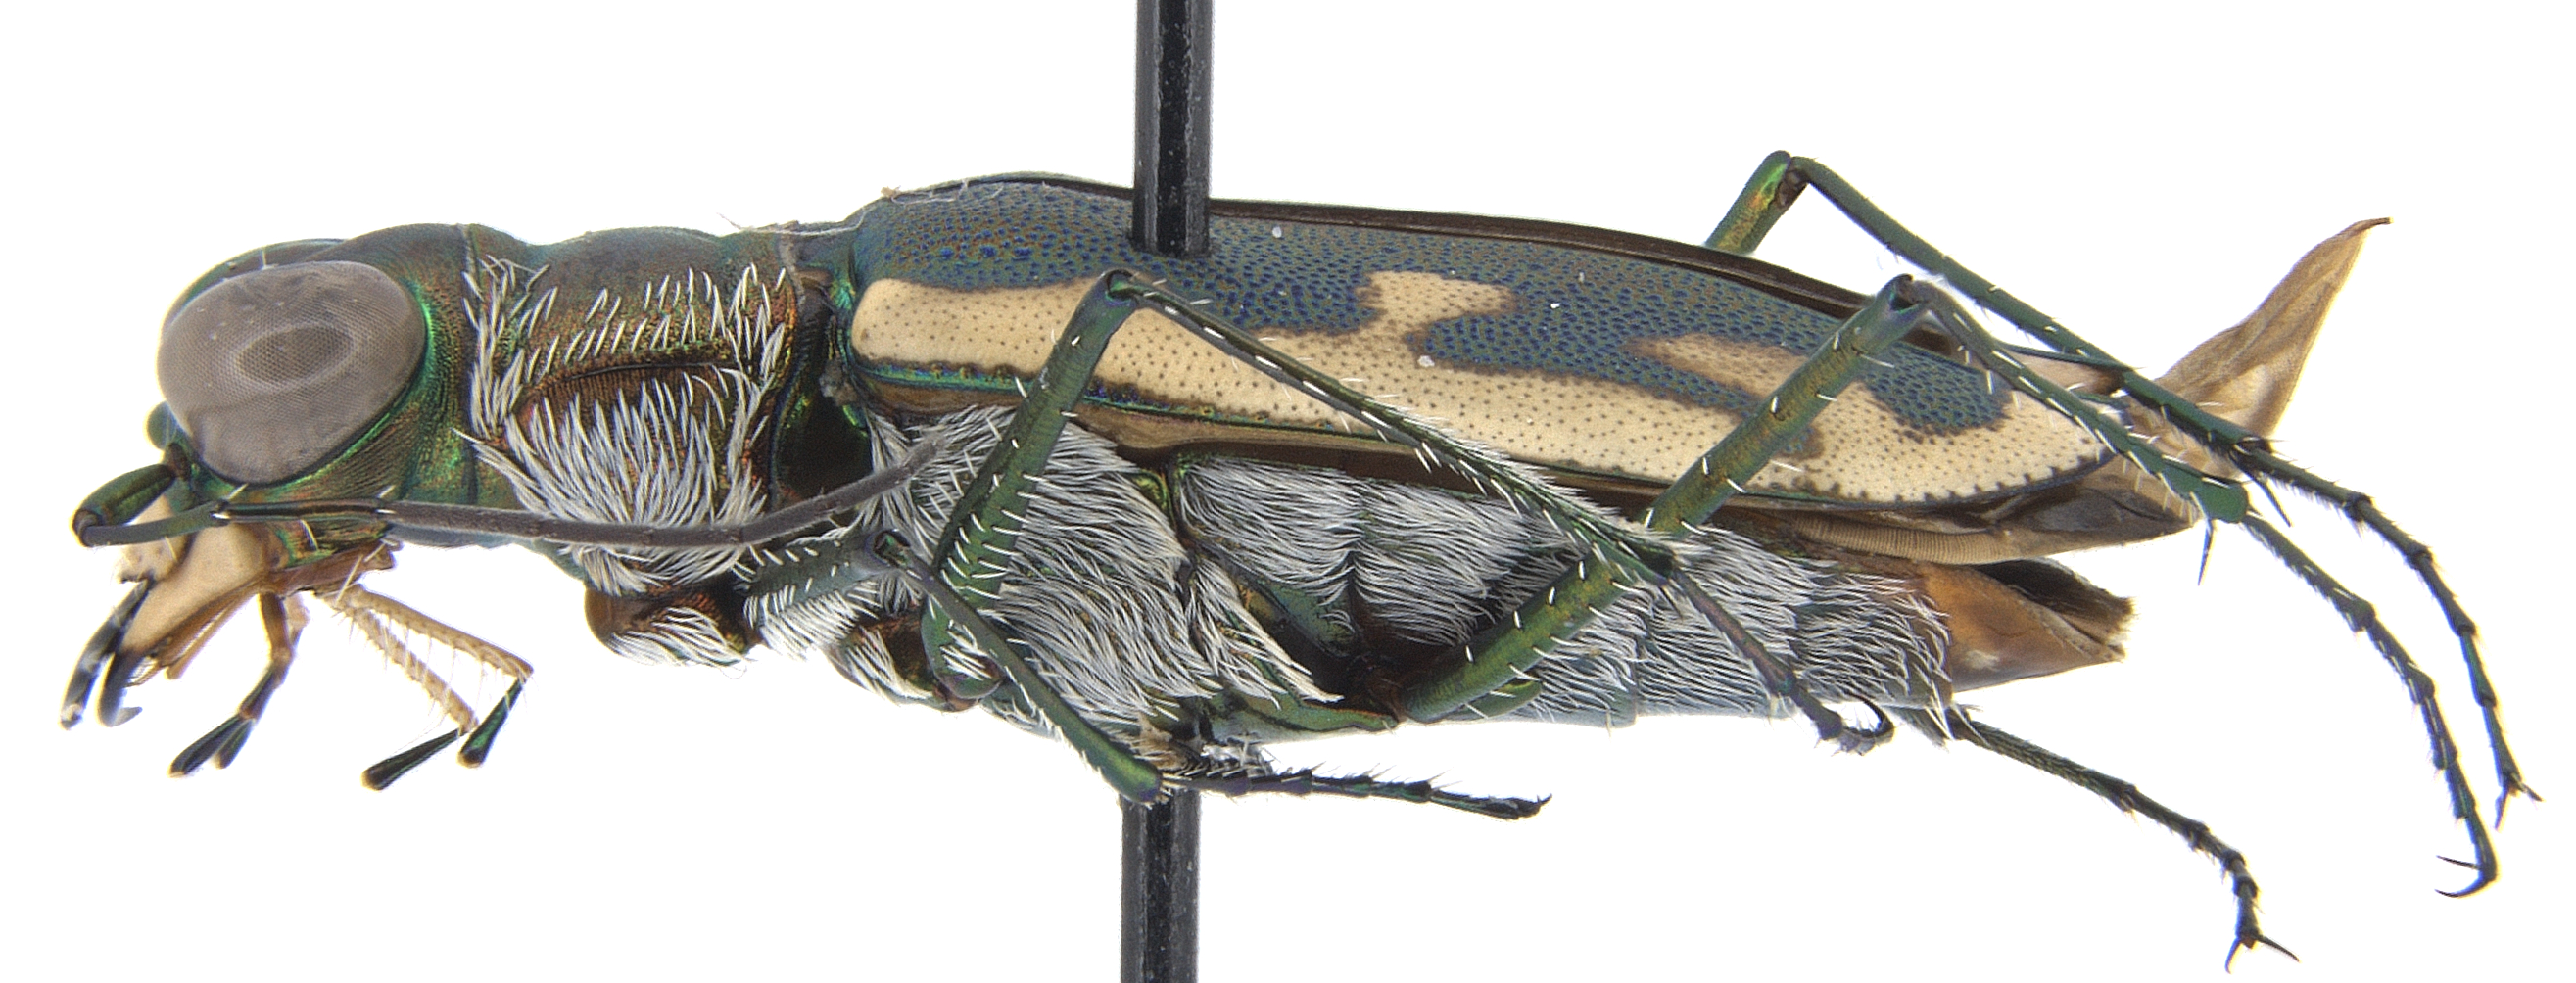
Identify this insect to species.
Habroscelimorpha boops
